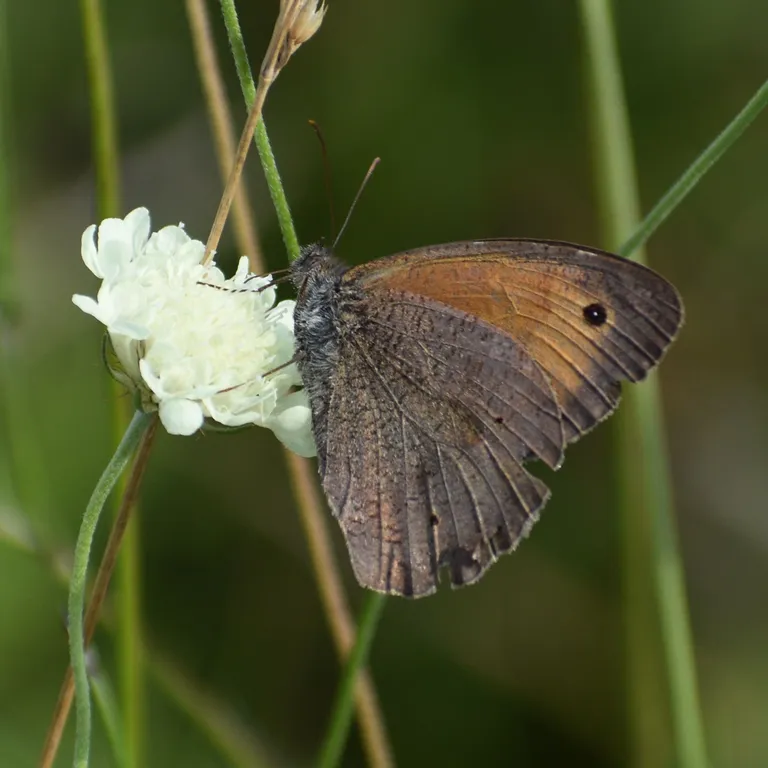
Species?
Maniola jurtina
